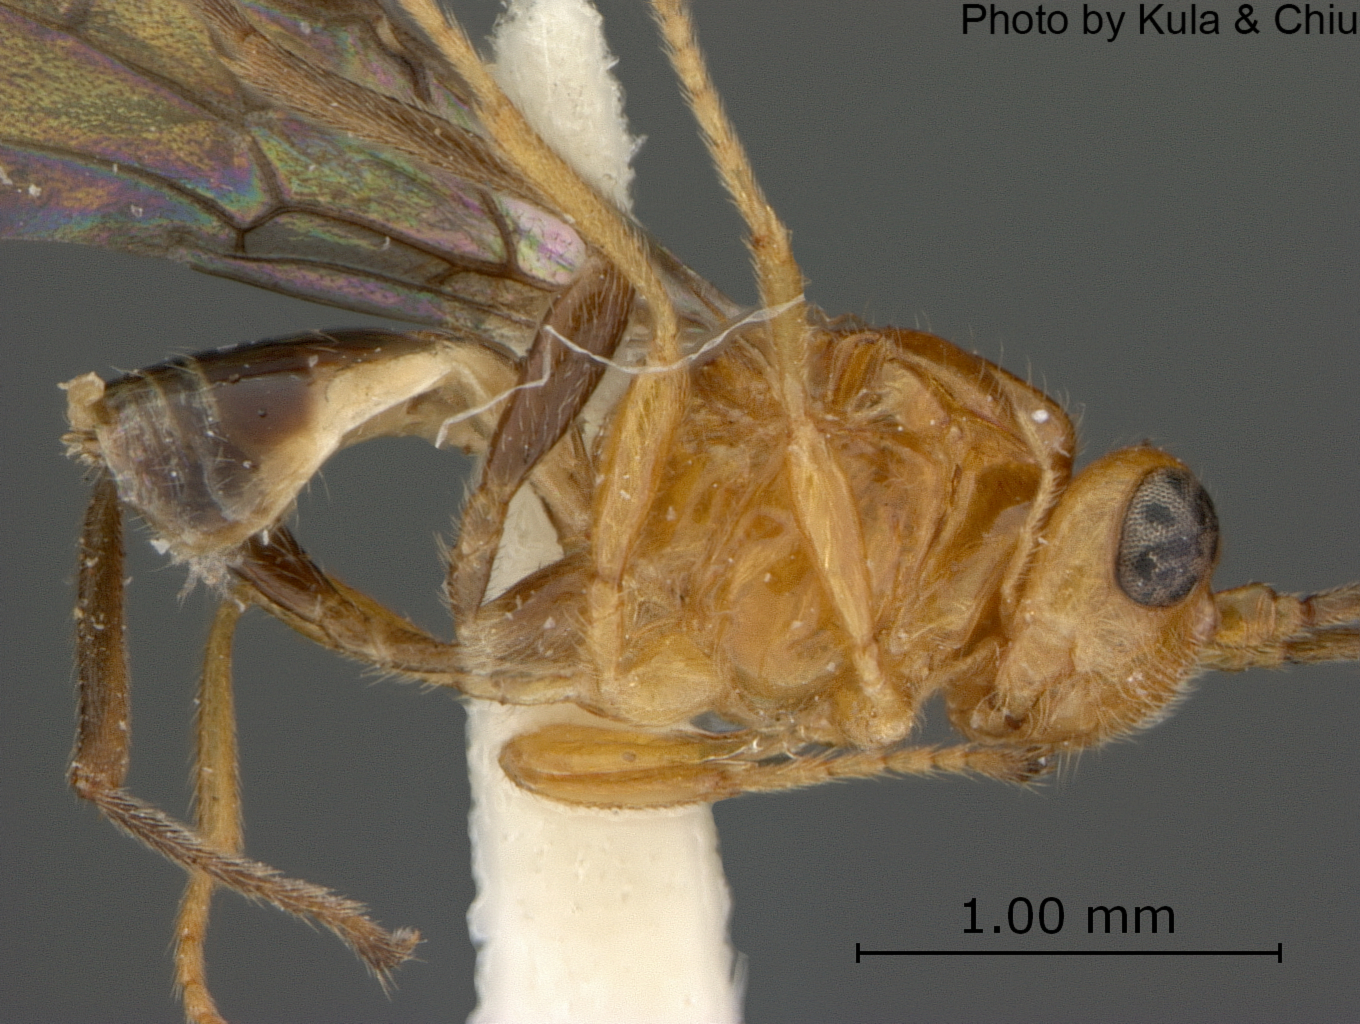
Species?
Biosteres acidusae
